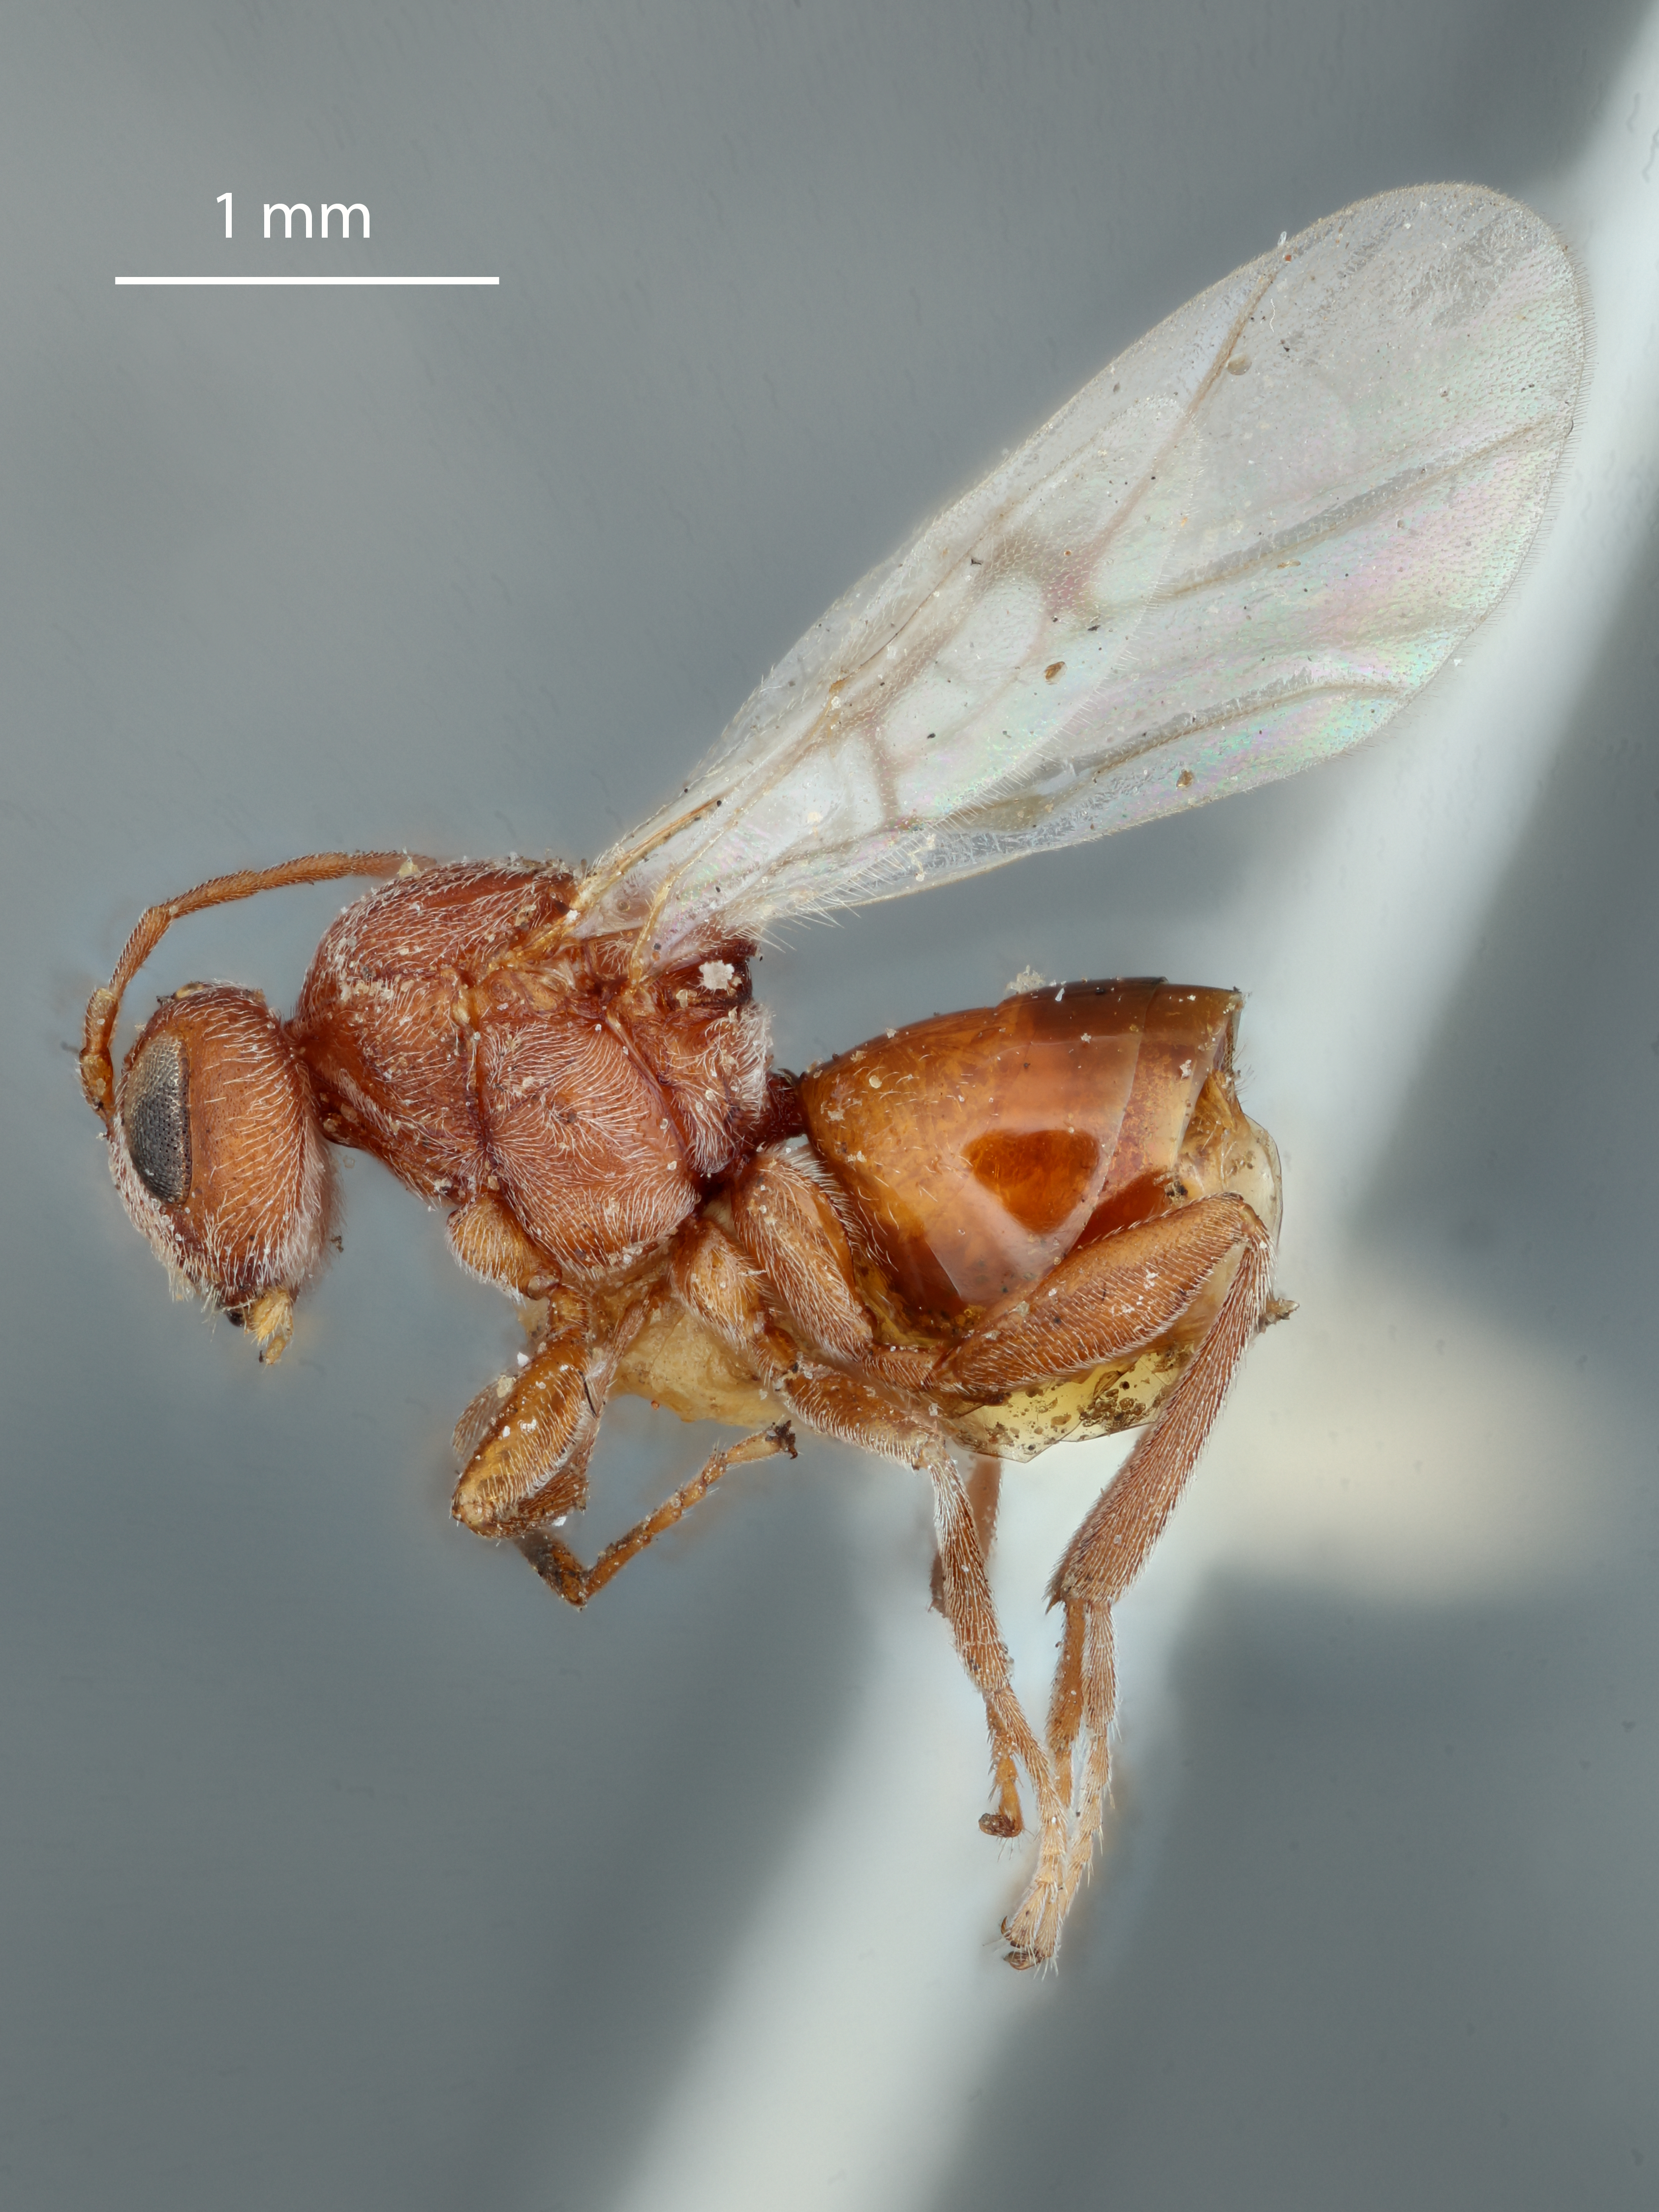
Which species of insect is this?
Cynips quercus
